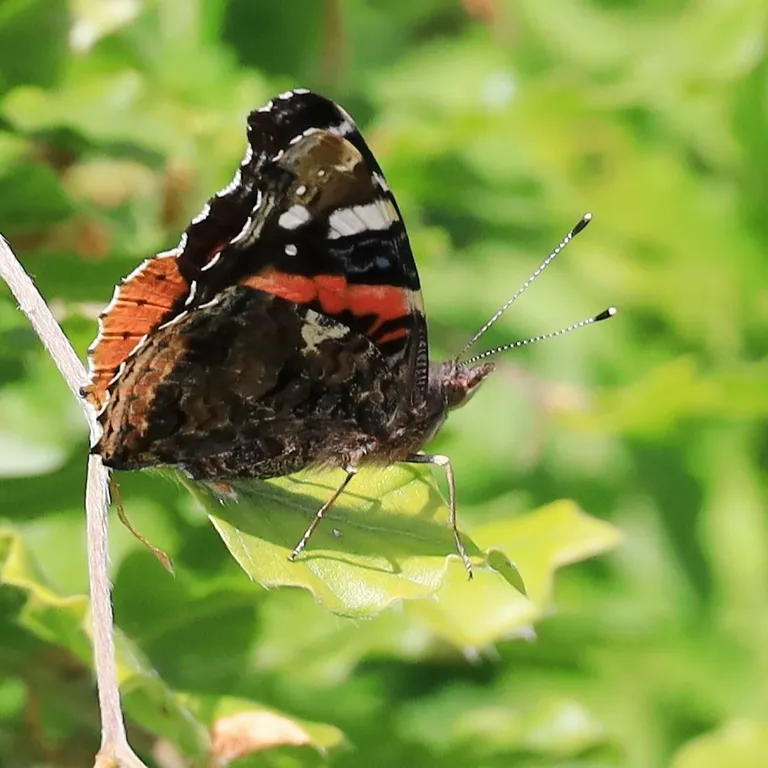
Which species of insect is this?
Vanessa atalanta
